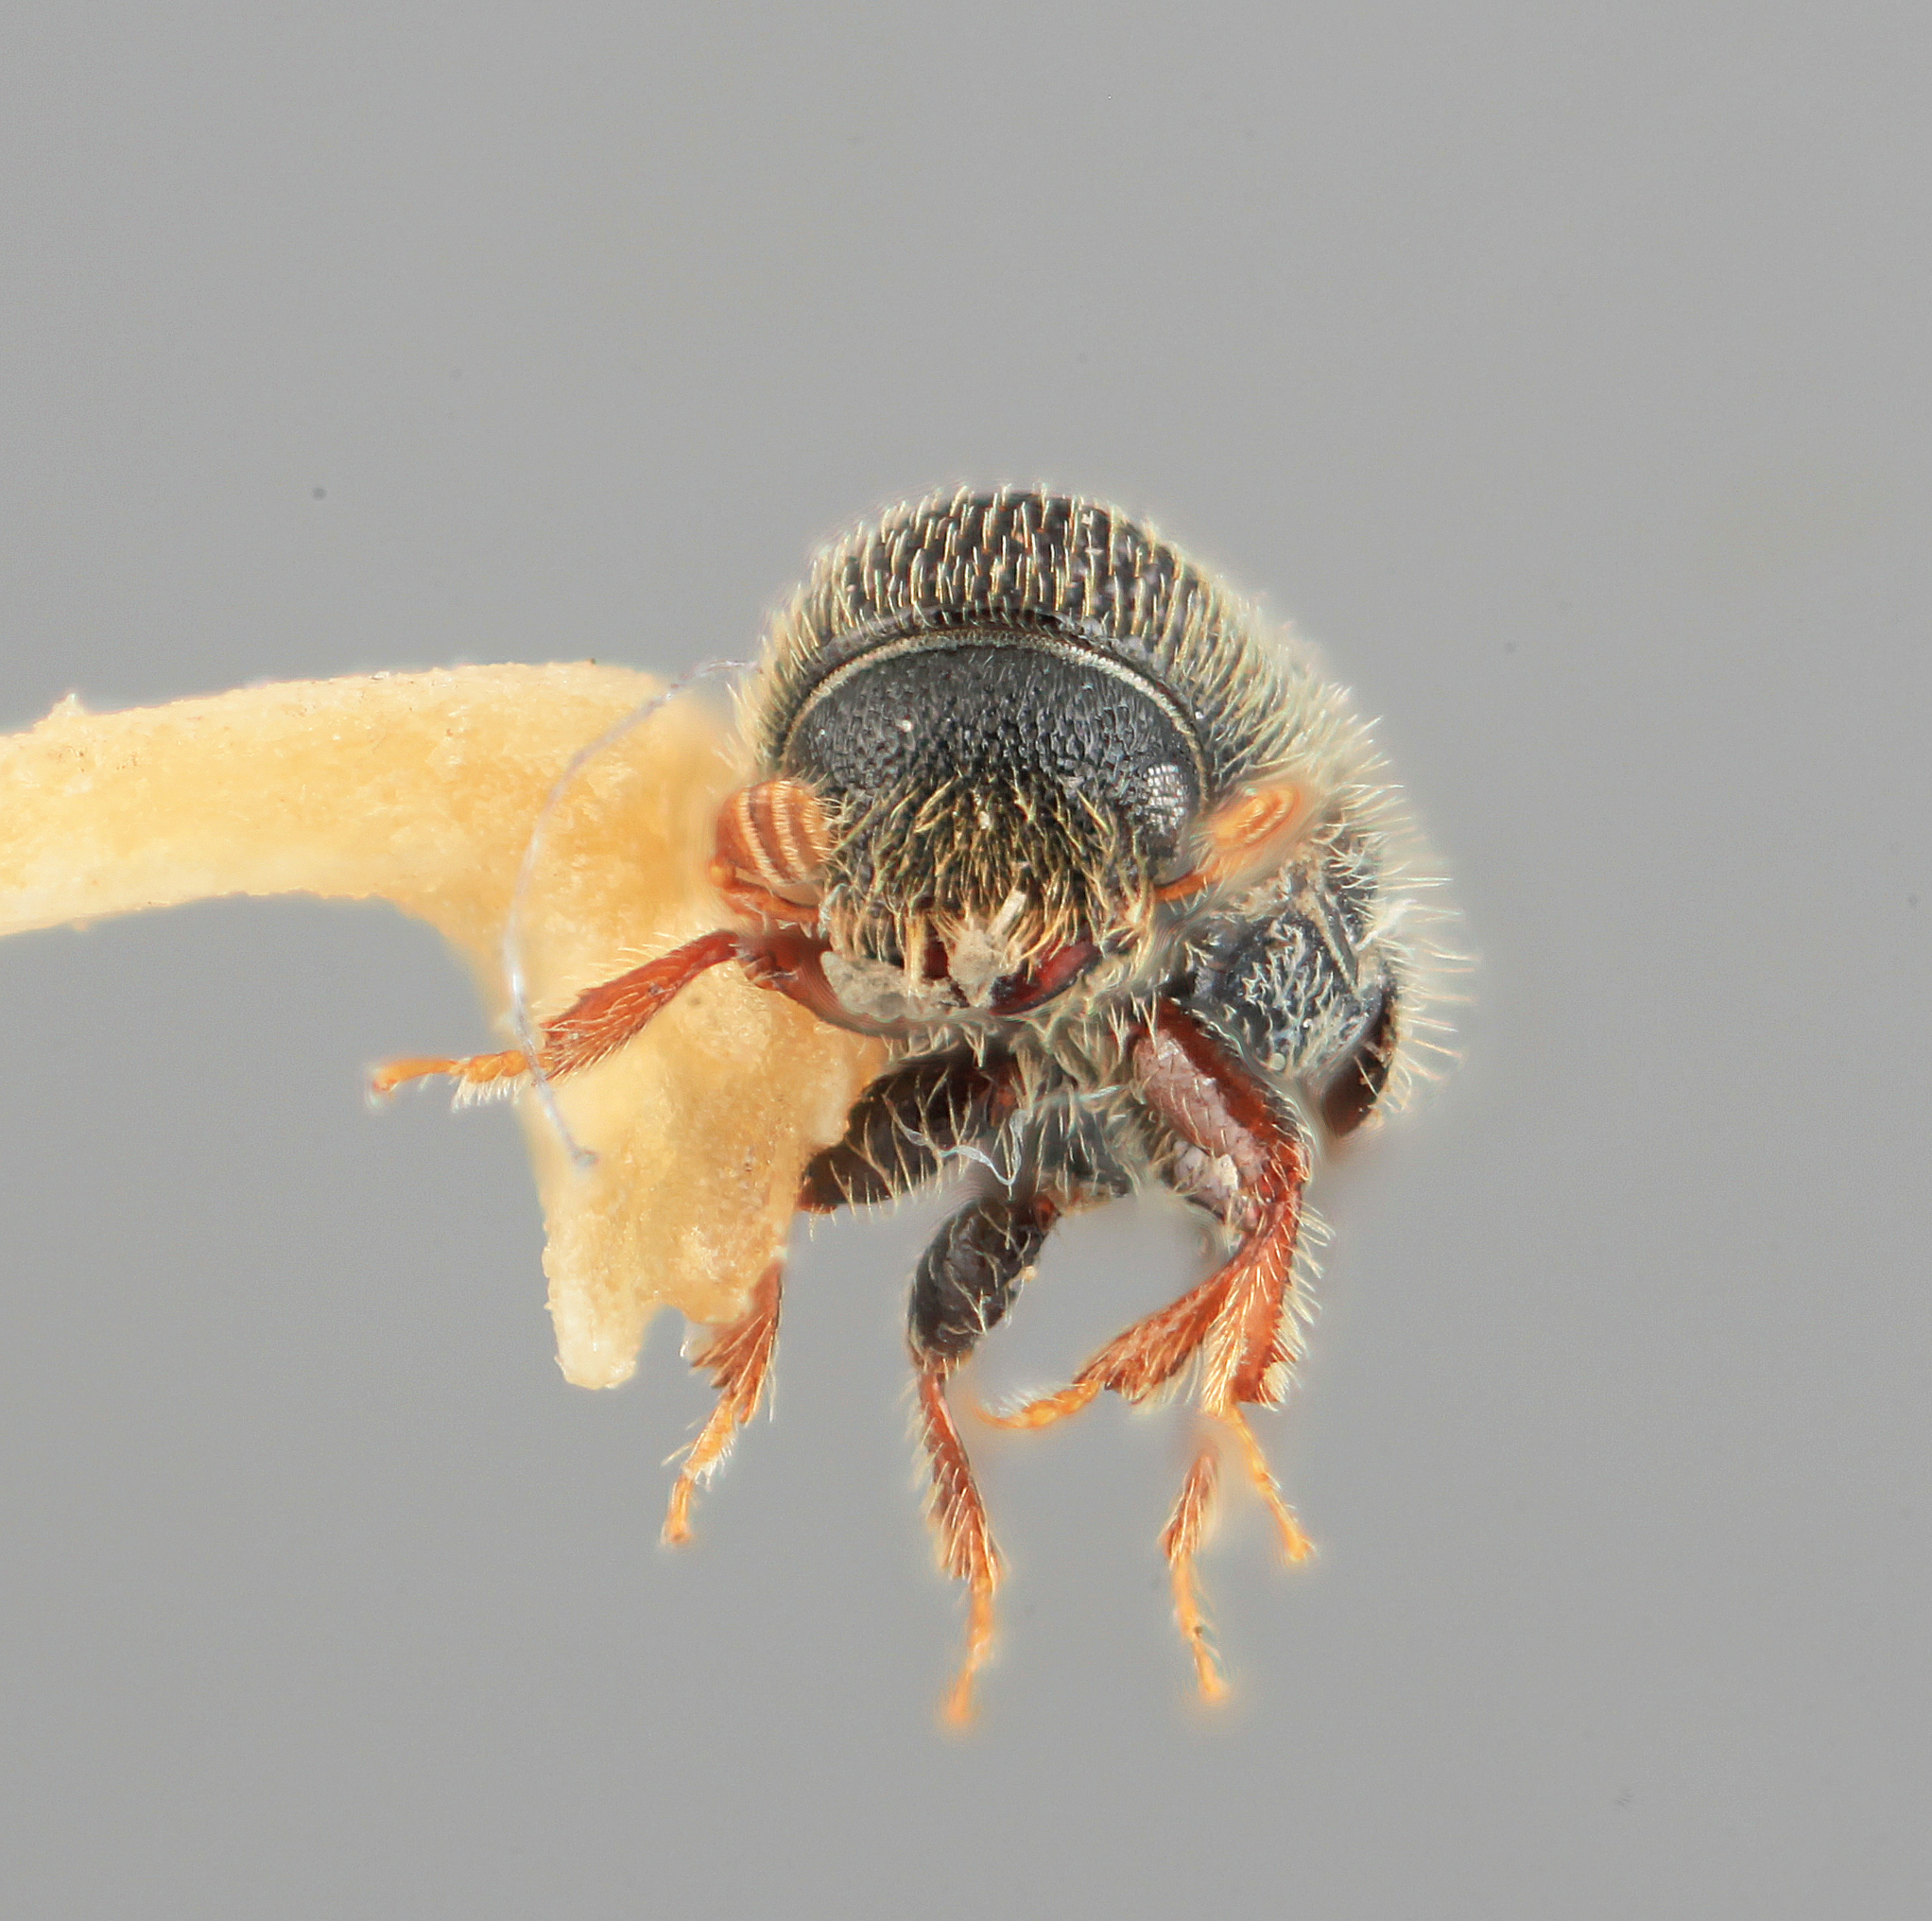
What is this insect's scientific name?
Dendroterus cognatus
